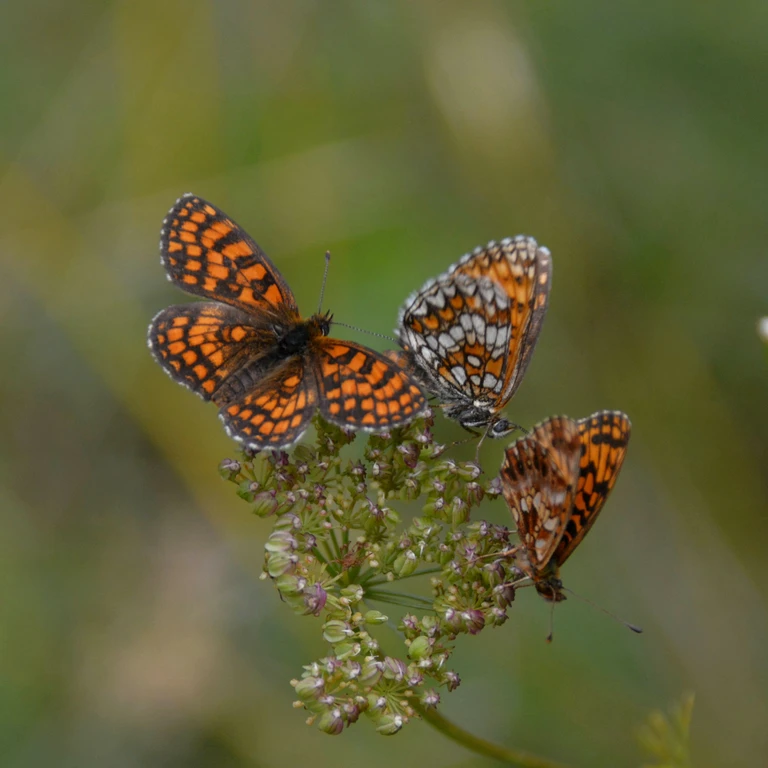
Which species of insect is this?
Melitaea athalia
